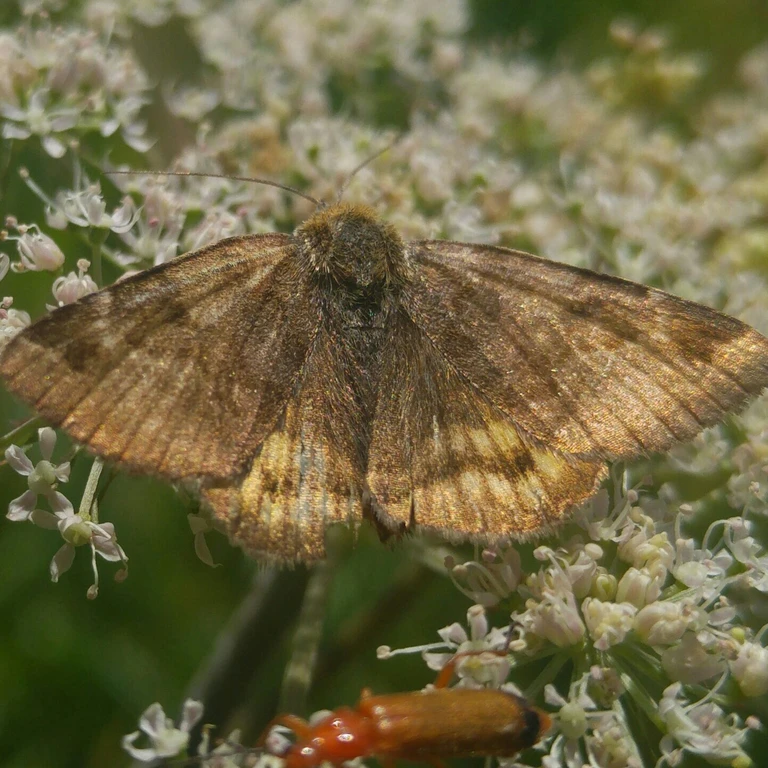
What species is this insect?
Euclidia glyphica
